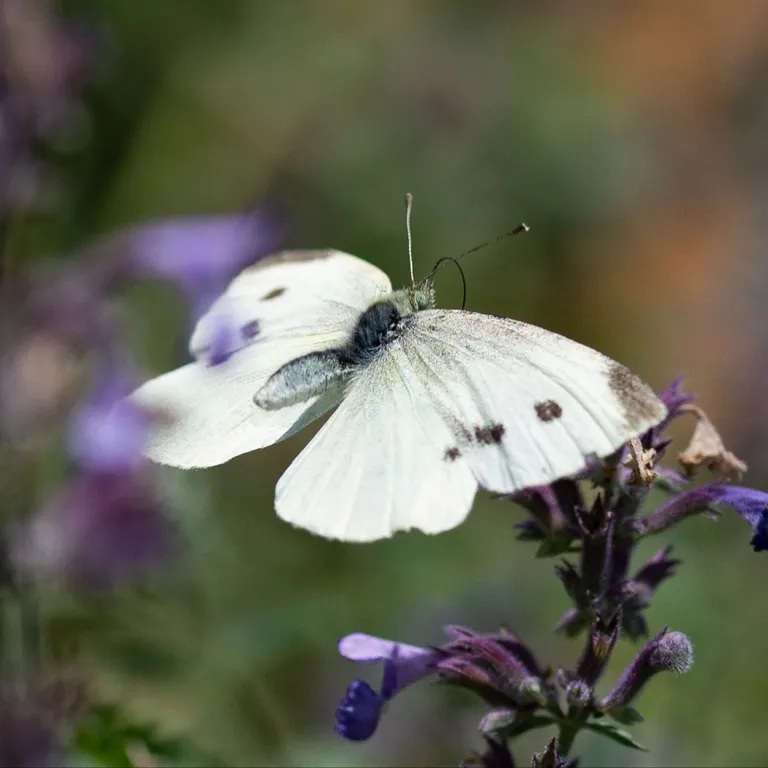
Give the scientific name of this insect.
Pieris rapae
